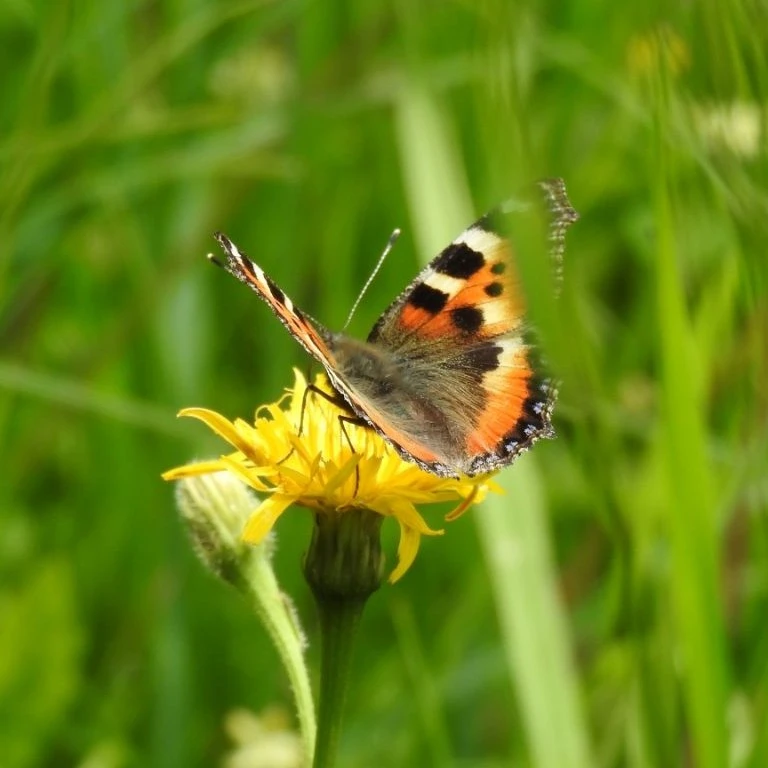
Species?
Aglais urticae
